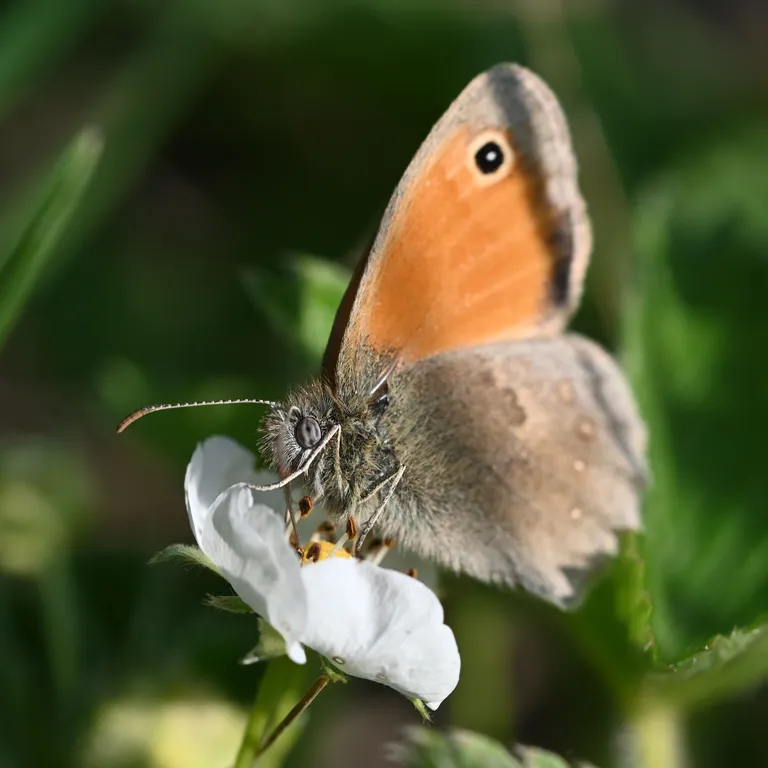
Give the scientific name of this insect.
Coenonympha pamphilus
